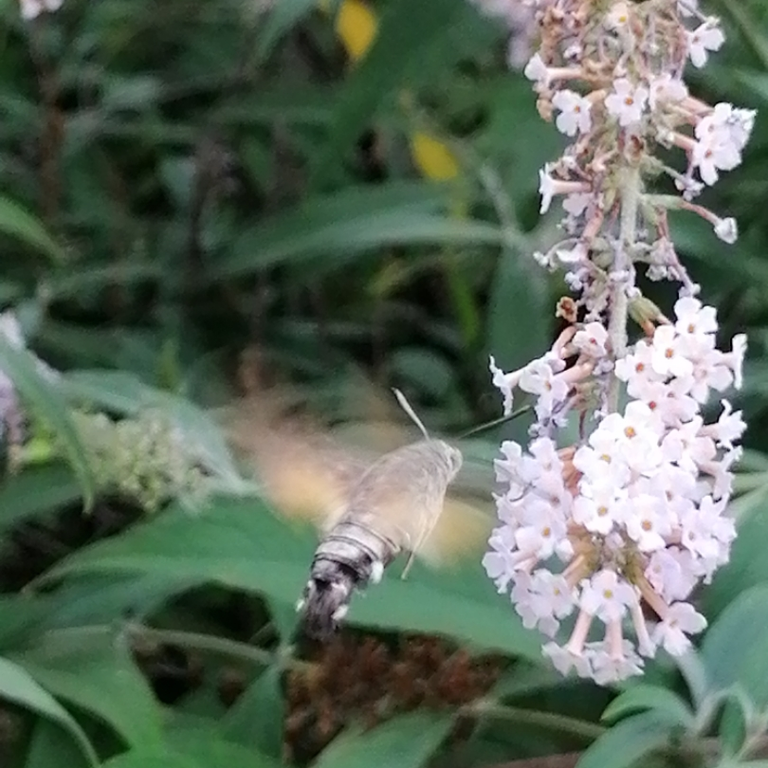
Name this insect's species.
Macroglossum stellatarum
